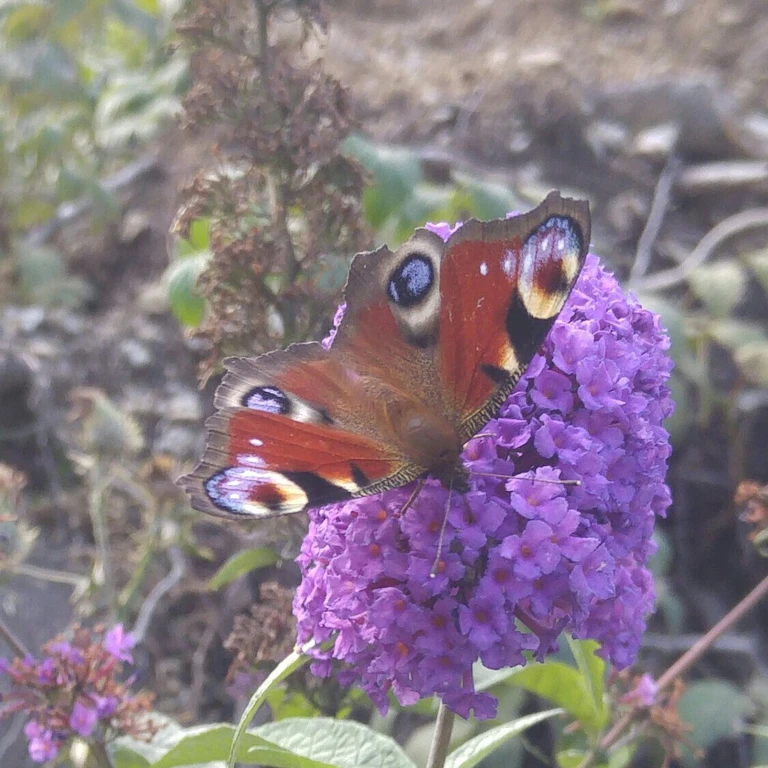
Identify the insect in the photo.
Aglais io
